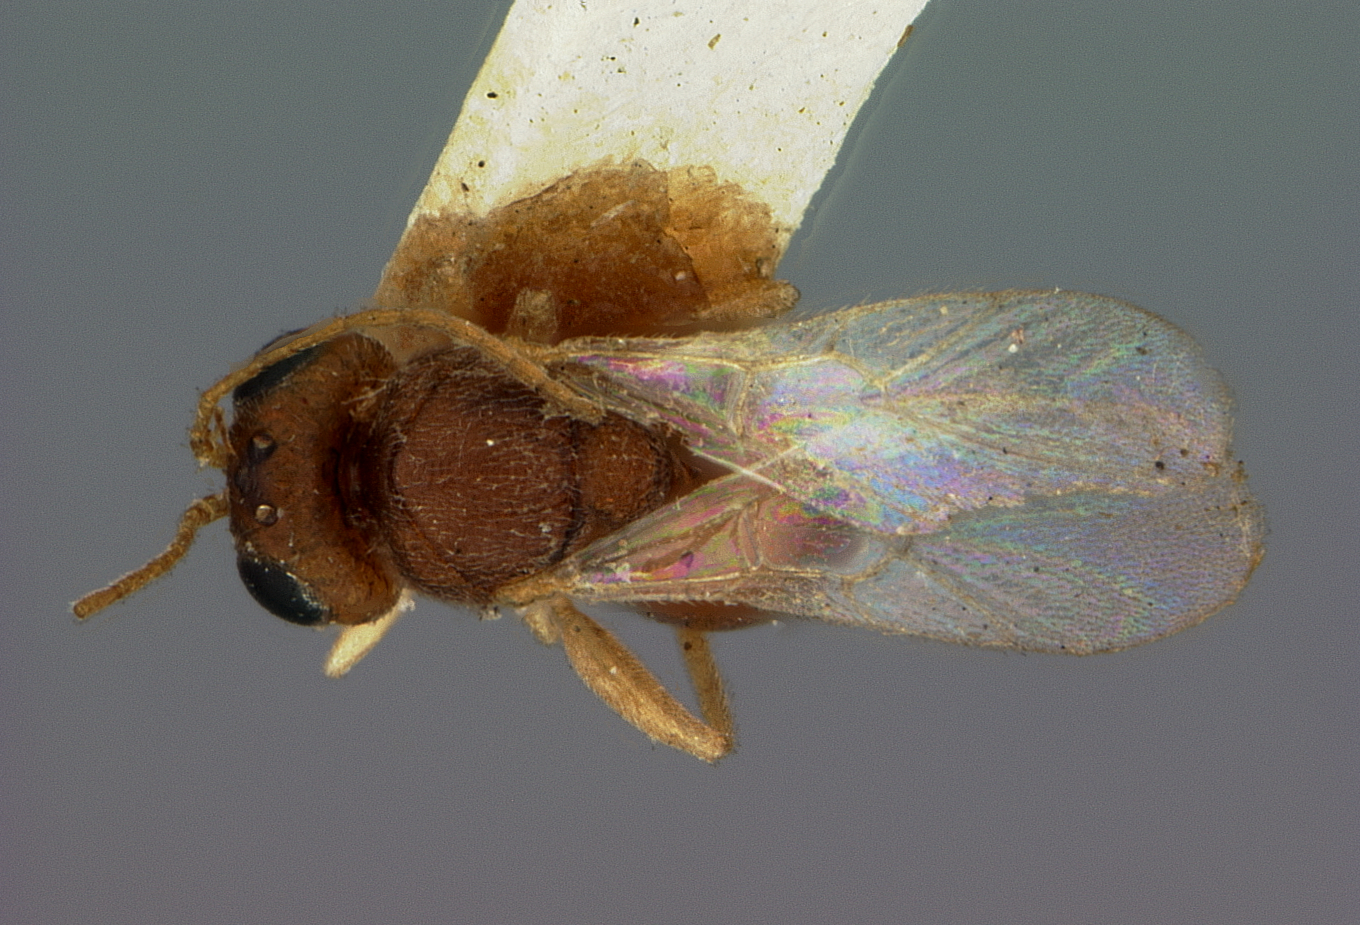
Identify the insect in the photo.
Ceroptres virentis
